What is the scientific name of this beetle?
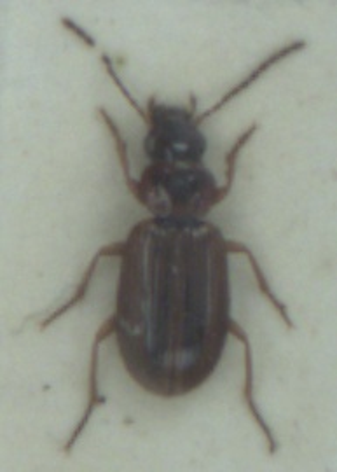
Dicheirotrichus placidus
